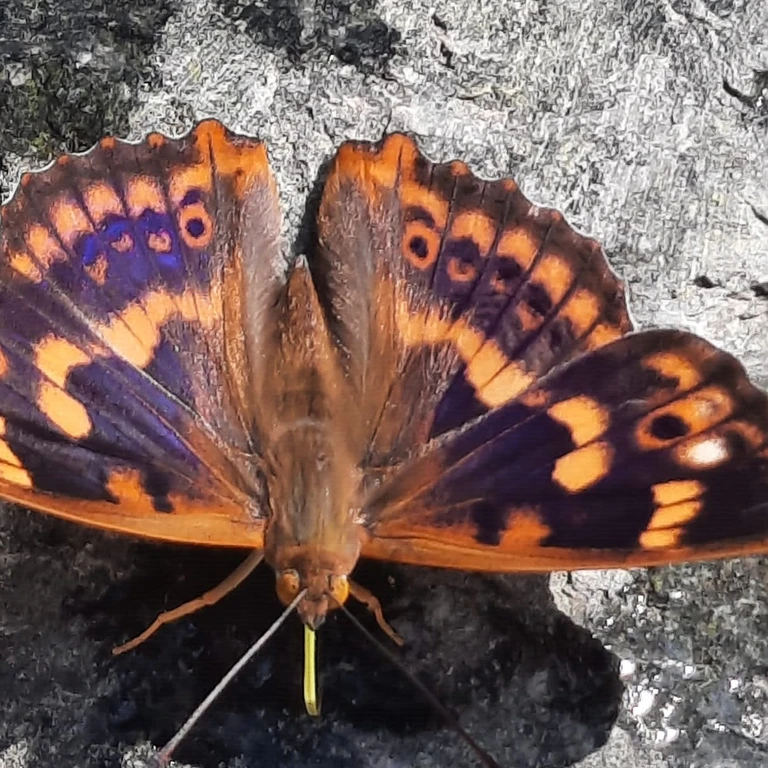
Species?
Apatura ilia
